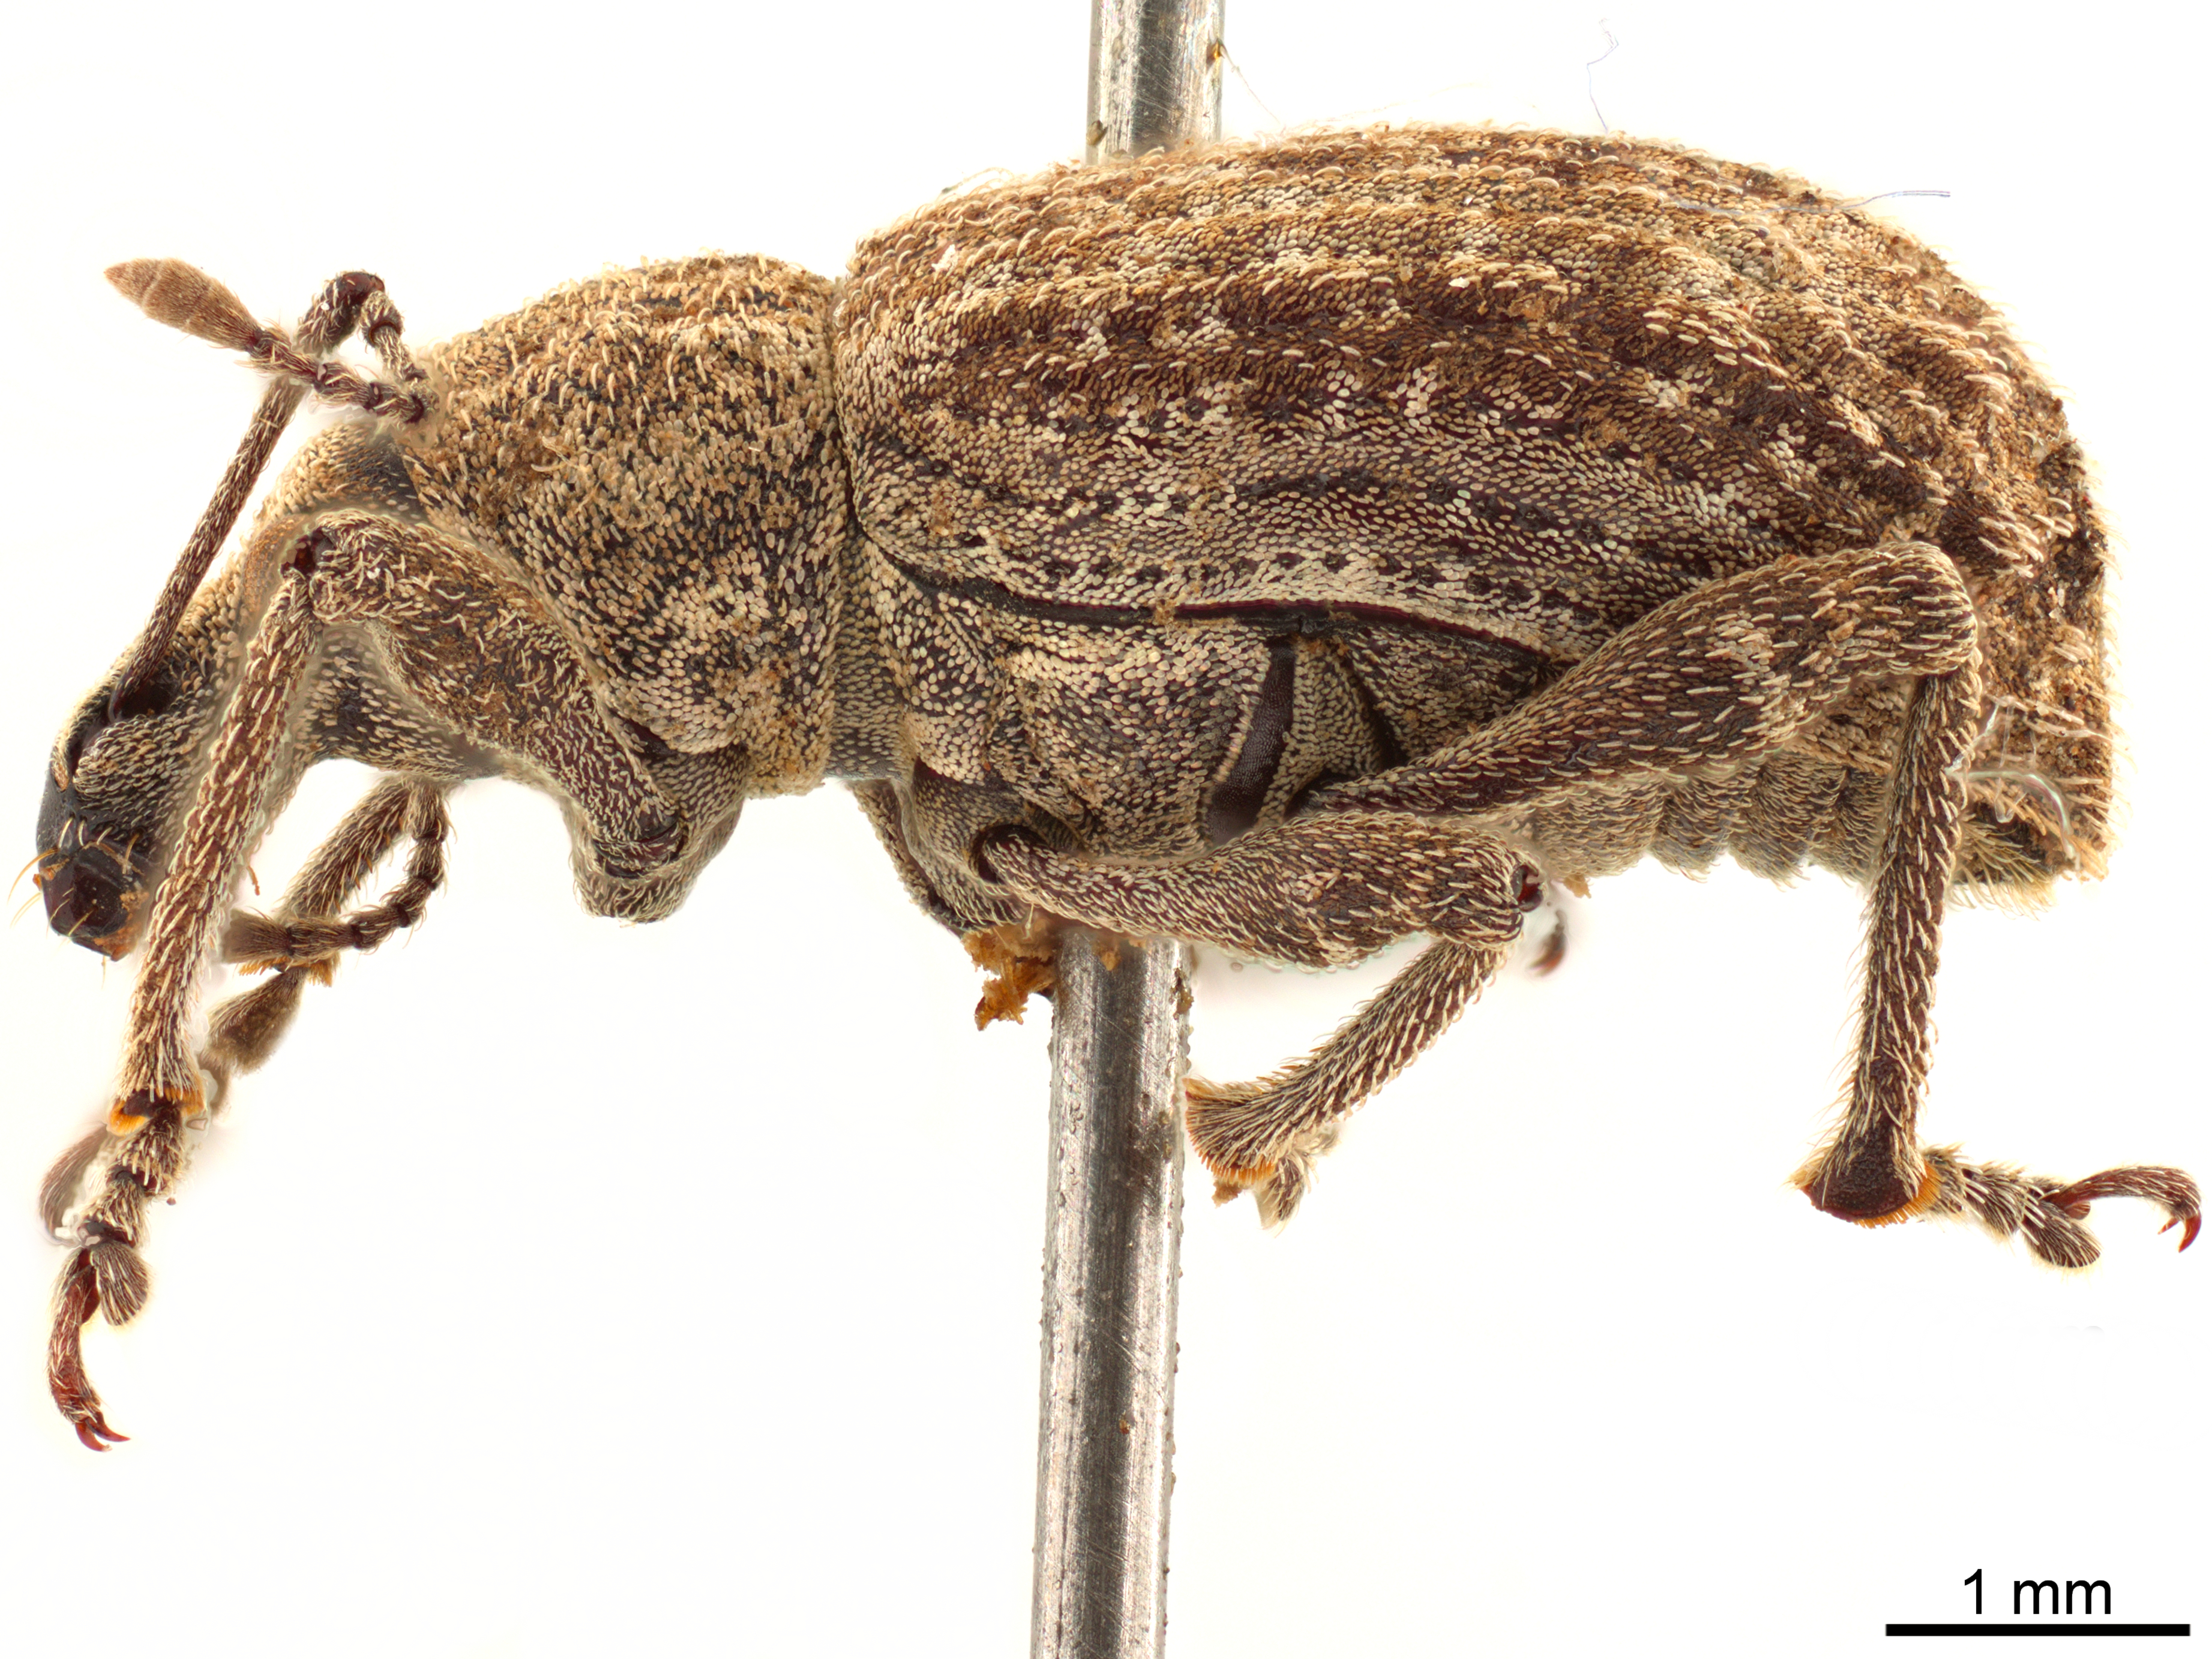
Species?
Phlyctinus callosus
